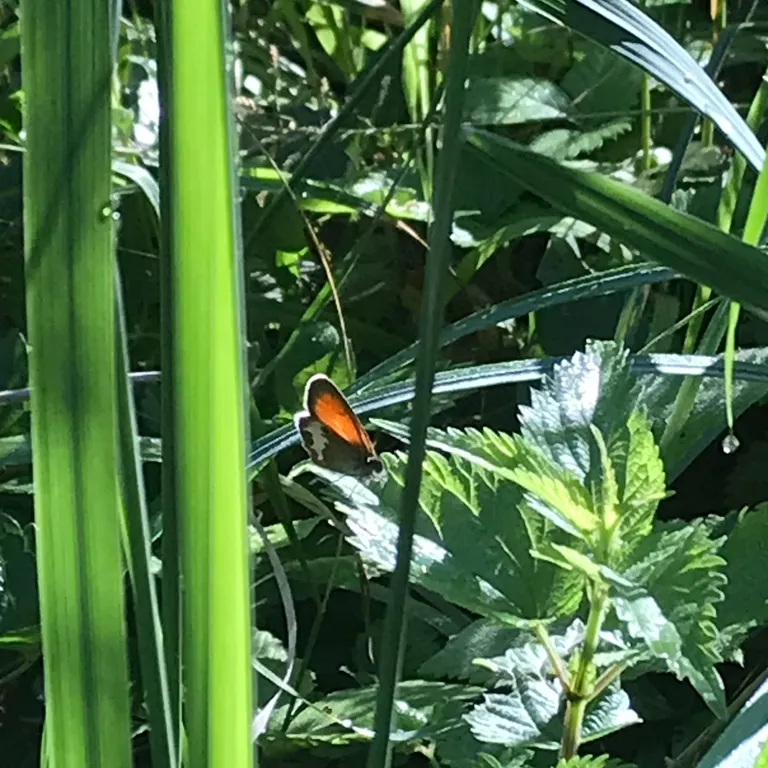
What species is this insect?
Coenonympha arcania
